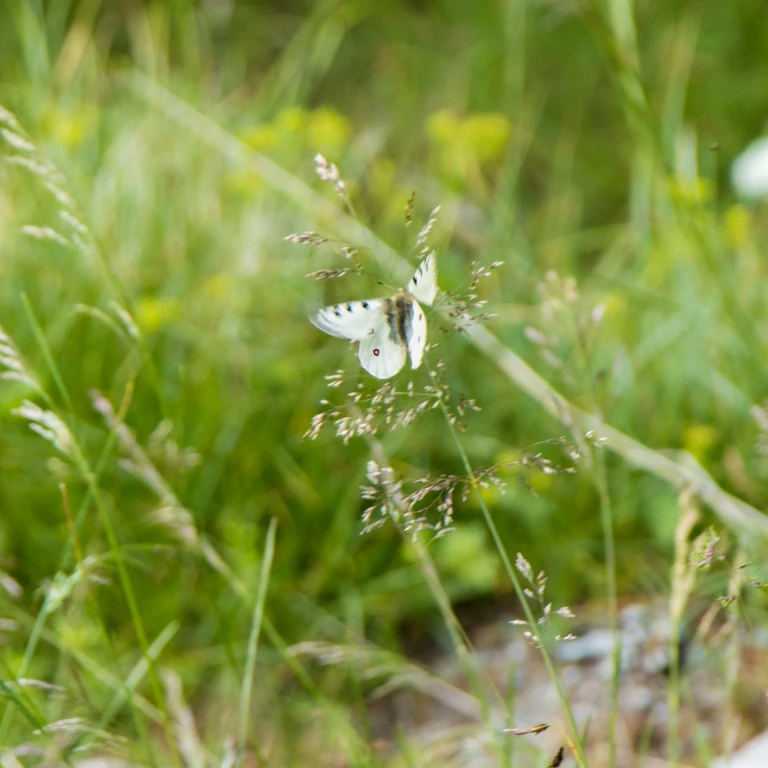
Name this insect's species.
Parnassius phoebus
